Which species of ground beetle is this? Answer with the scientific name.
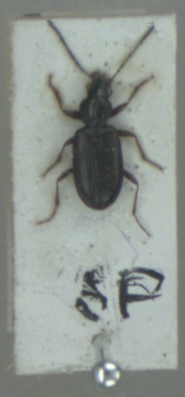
Bembidion decorum
